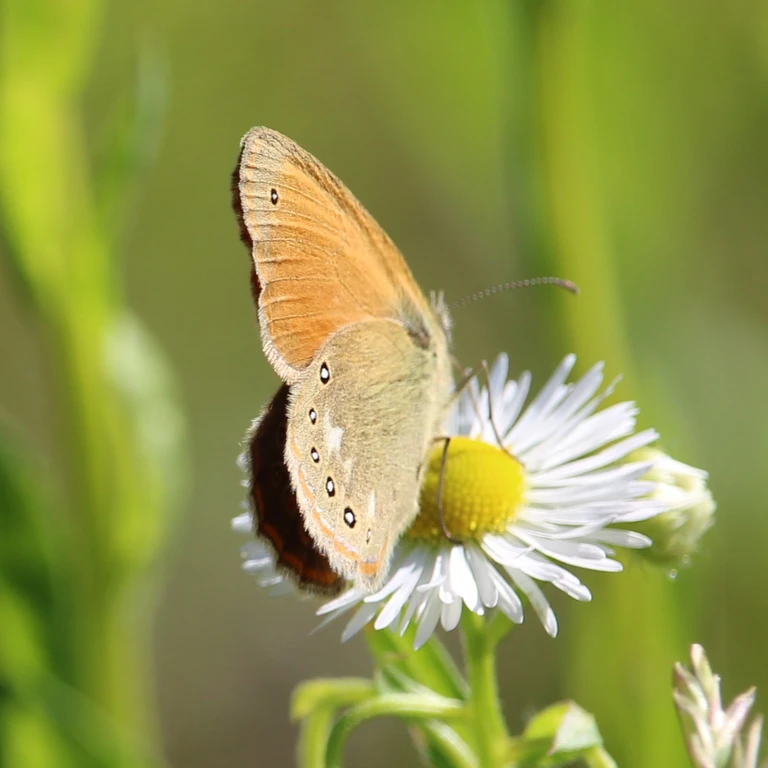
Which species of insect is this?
Coenonympha glycerion (also Coenonympha iphis)
